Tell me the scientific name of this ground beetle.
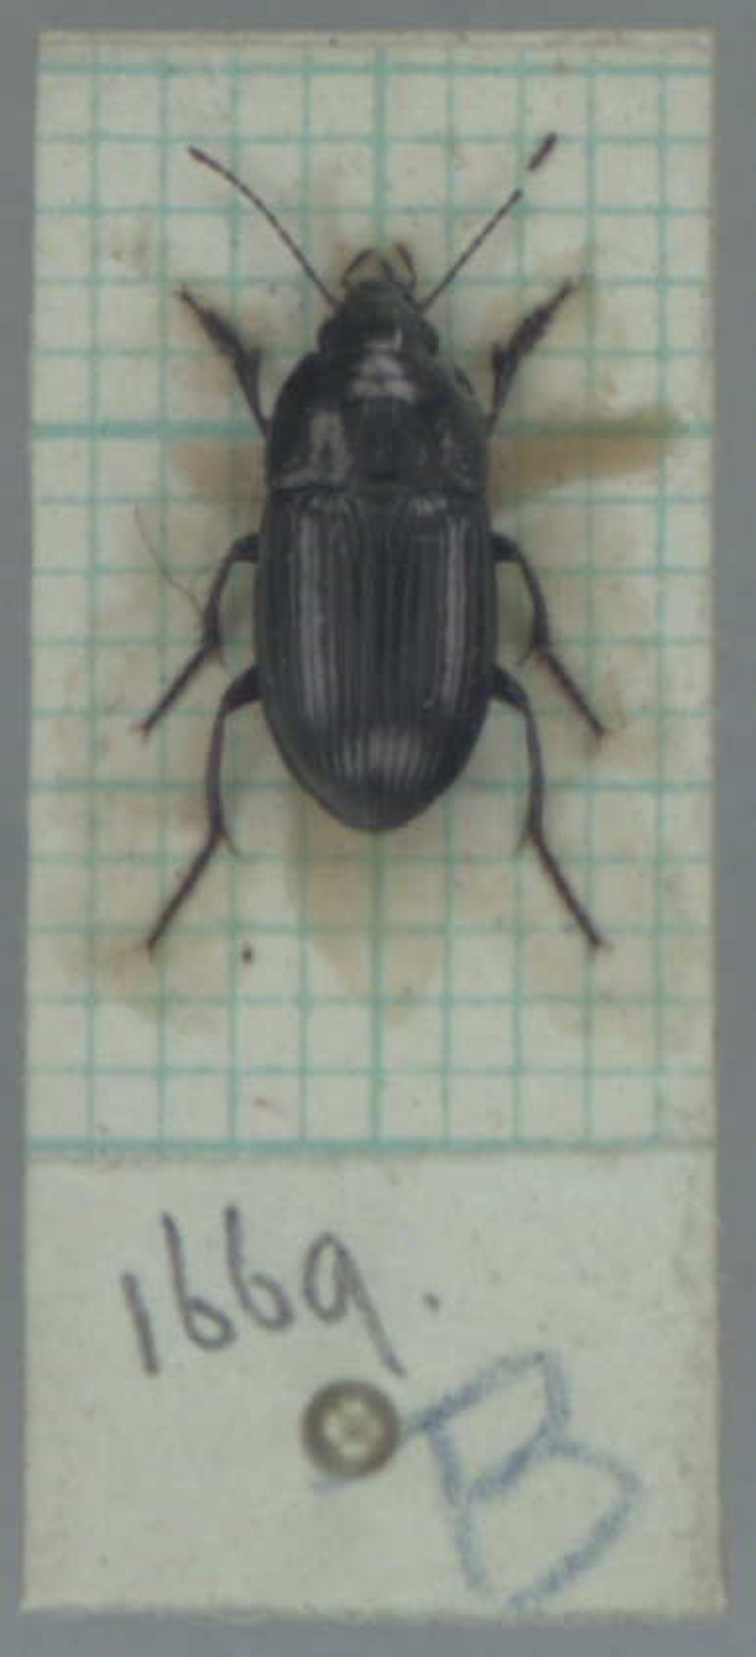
Amara lunicollis
